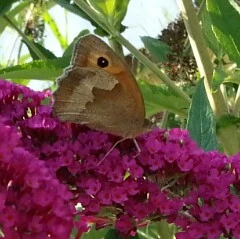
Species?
Maniola jurtina
